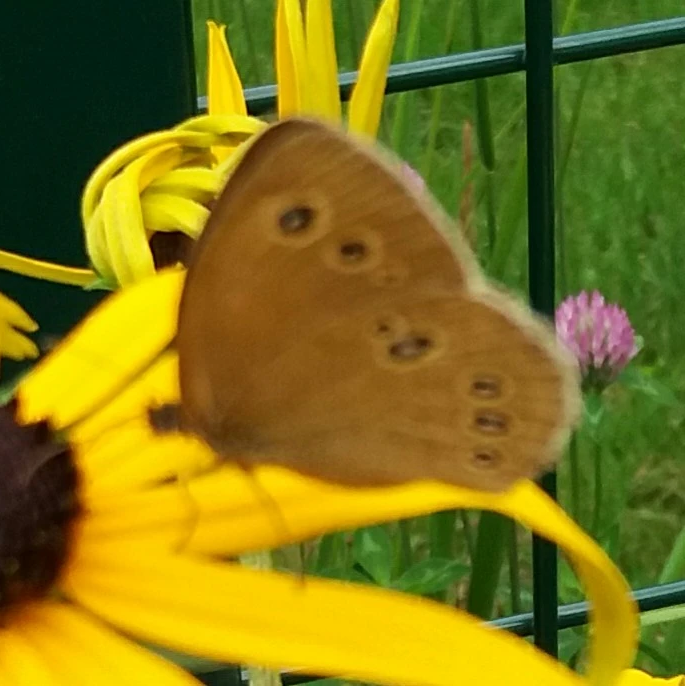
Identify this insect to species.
Aphantopus hyperantus
